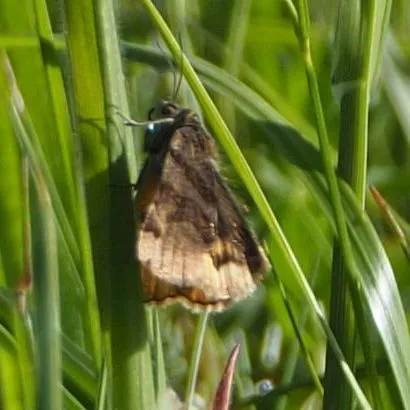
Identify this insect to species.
Euclidia glyphica
